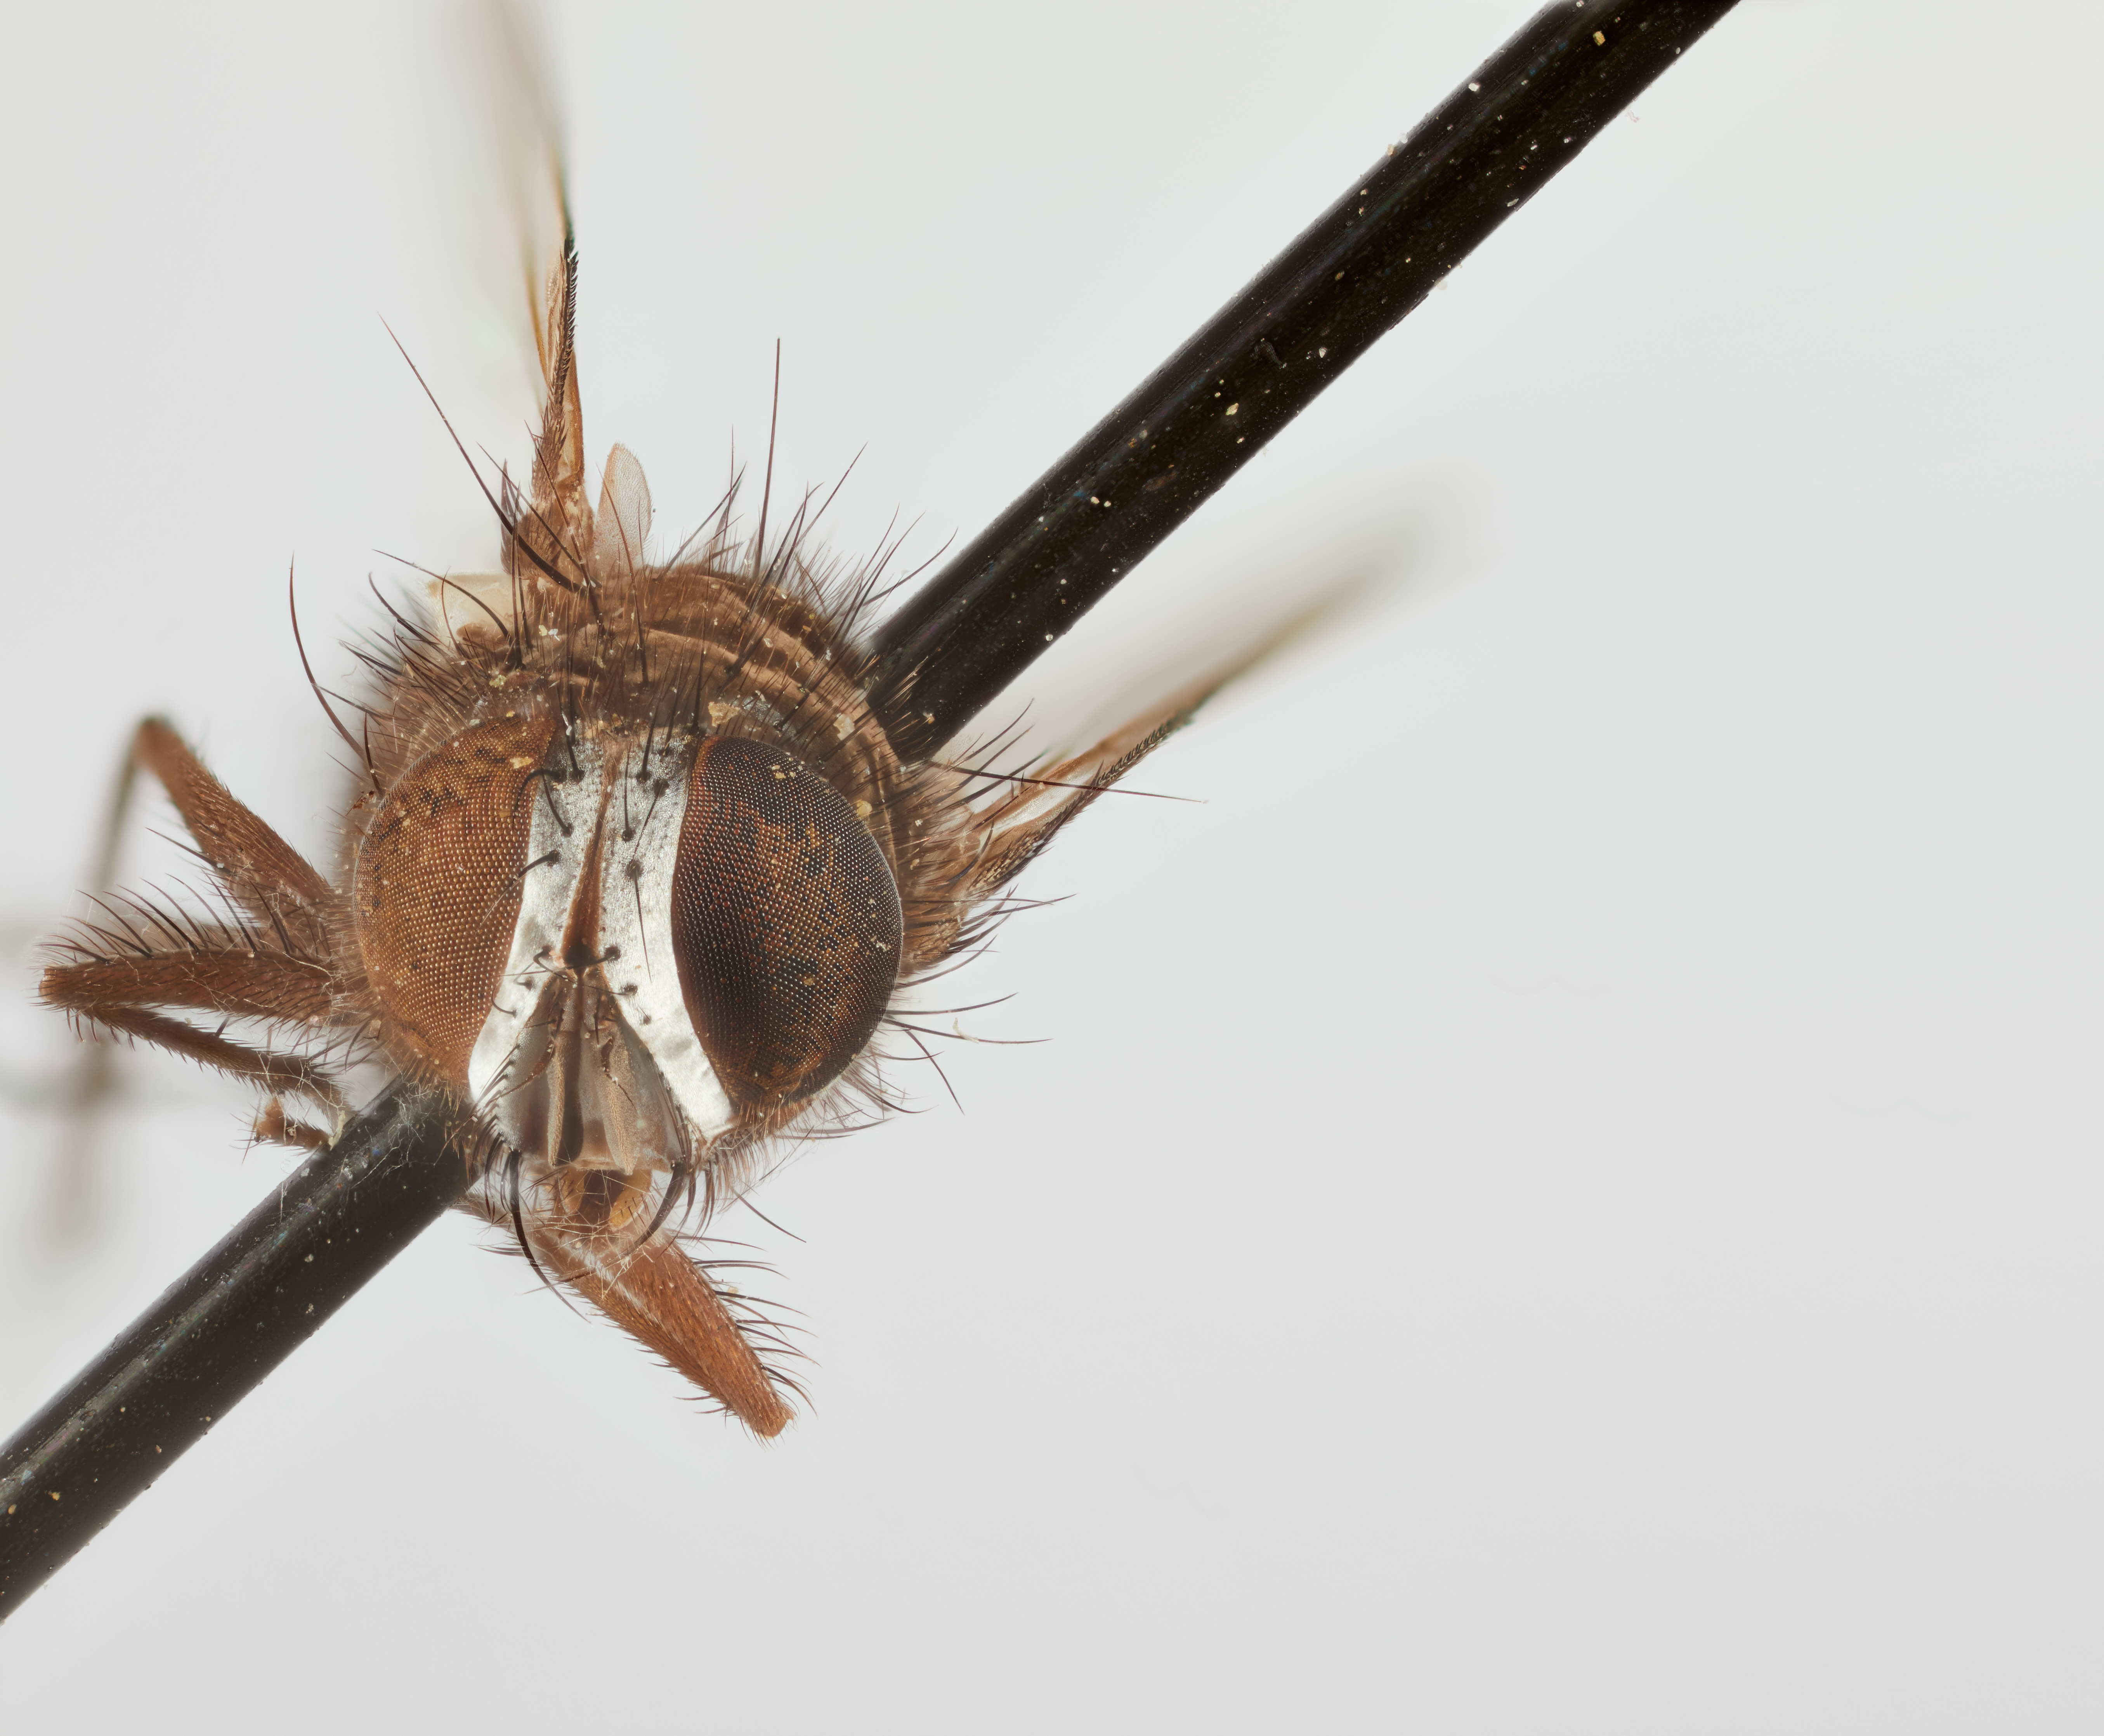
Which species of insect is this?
Hemiargyropsis frontalis
